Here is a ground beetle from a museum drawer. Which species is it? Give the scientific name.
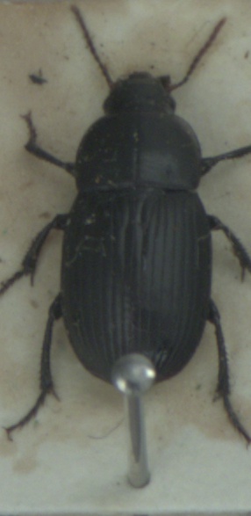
Harpalus serripes
